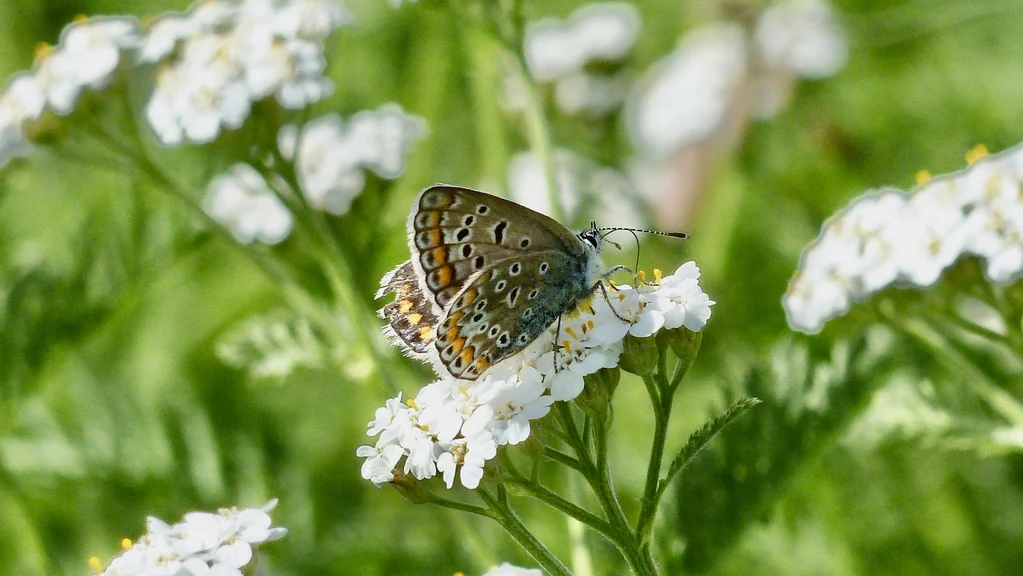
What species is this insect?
Polyommatus icarus
